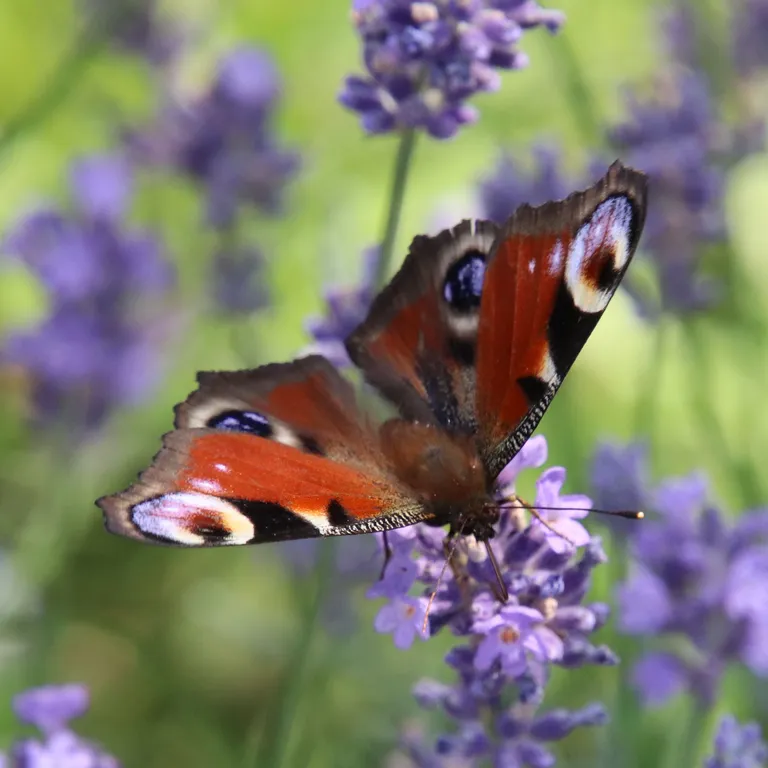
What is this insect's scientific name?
Aglais io
